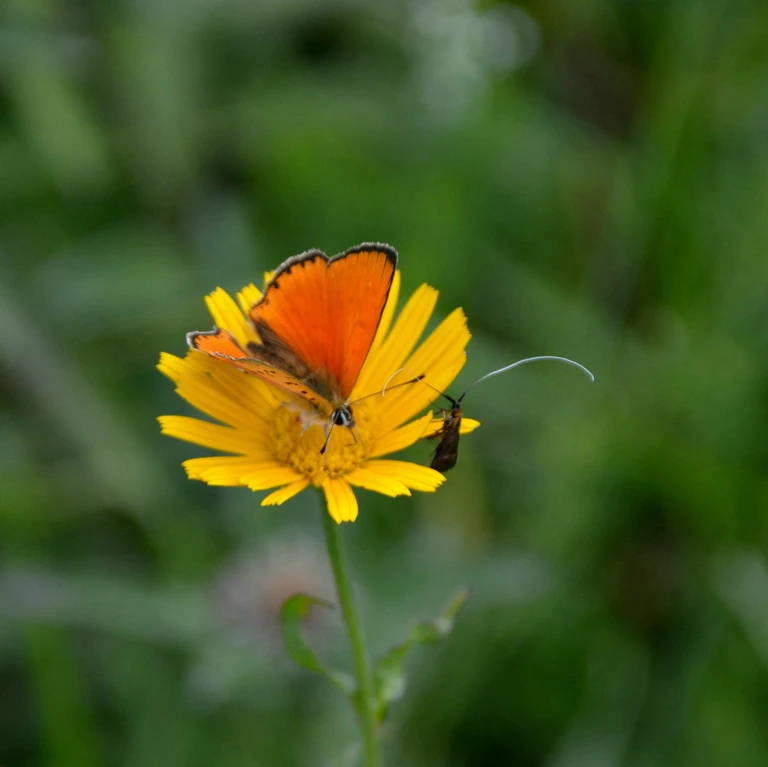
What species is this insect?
Lycaena virgaureae
